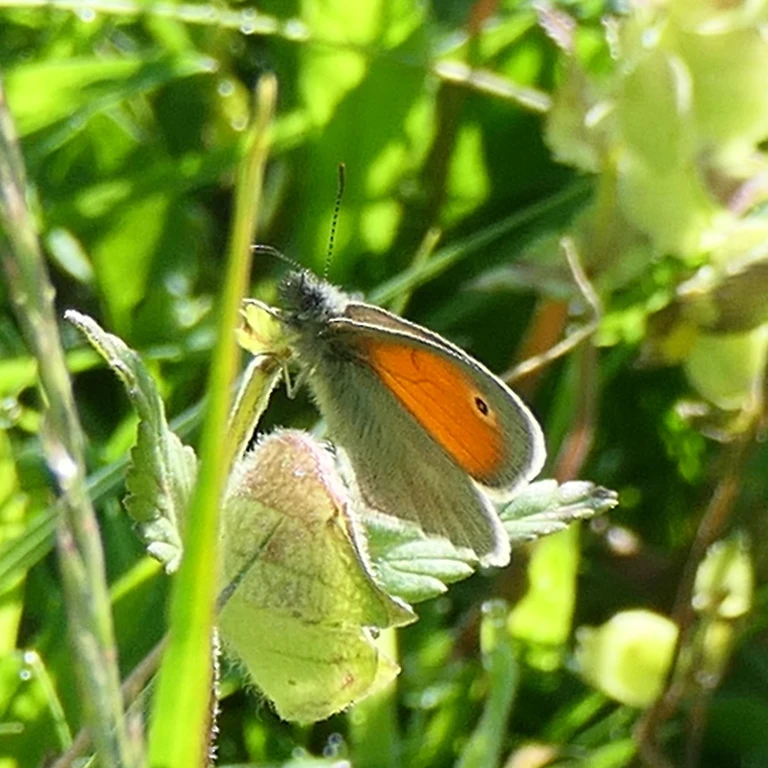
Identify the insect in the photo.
Coenonympha pamphilus
